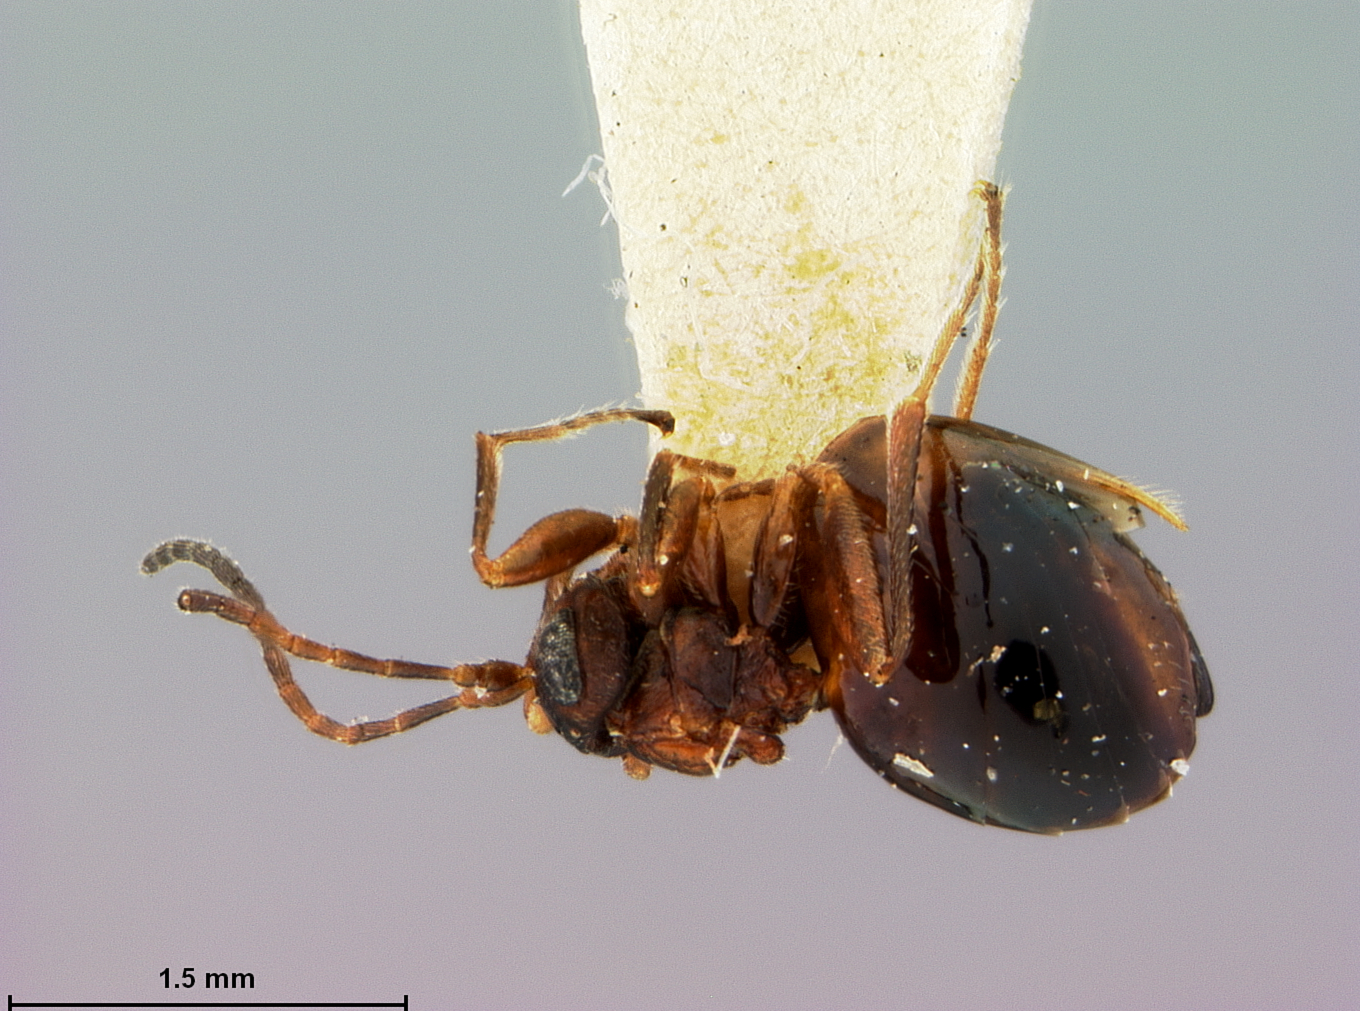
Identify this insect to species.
Zopheroteras sphaerula
